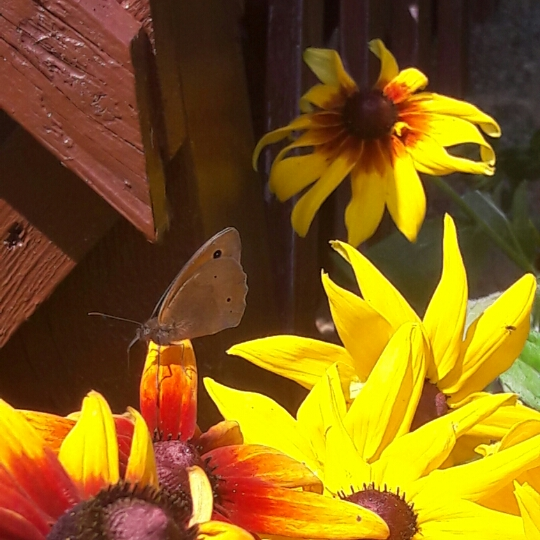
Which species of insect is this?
Maniola jurtina
